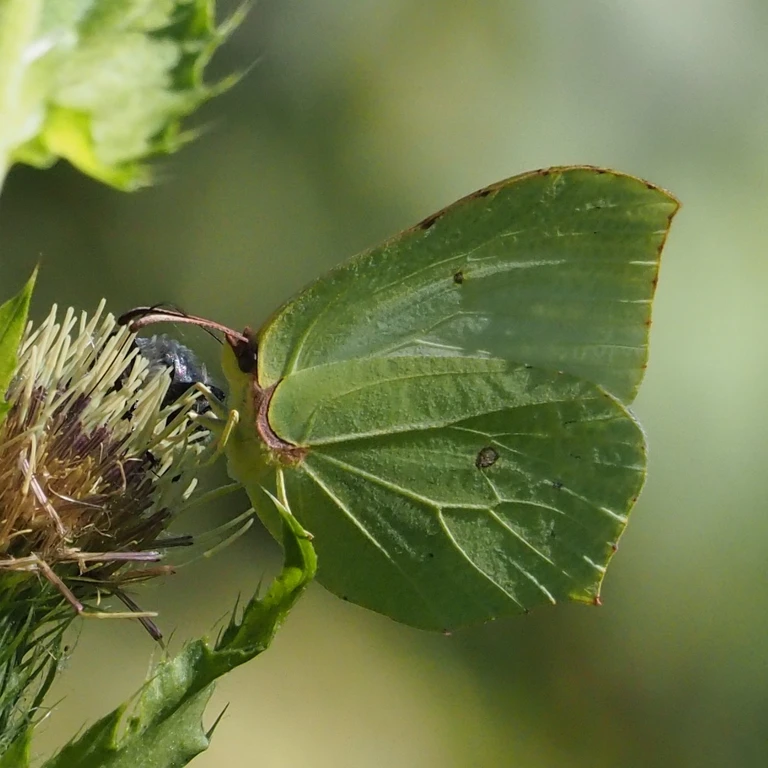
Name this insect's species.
Gonepteryx rhamni
